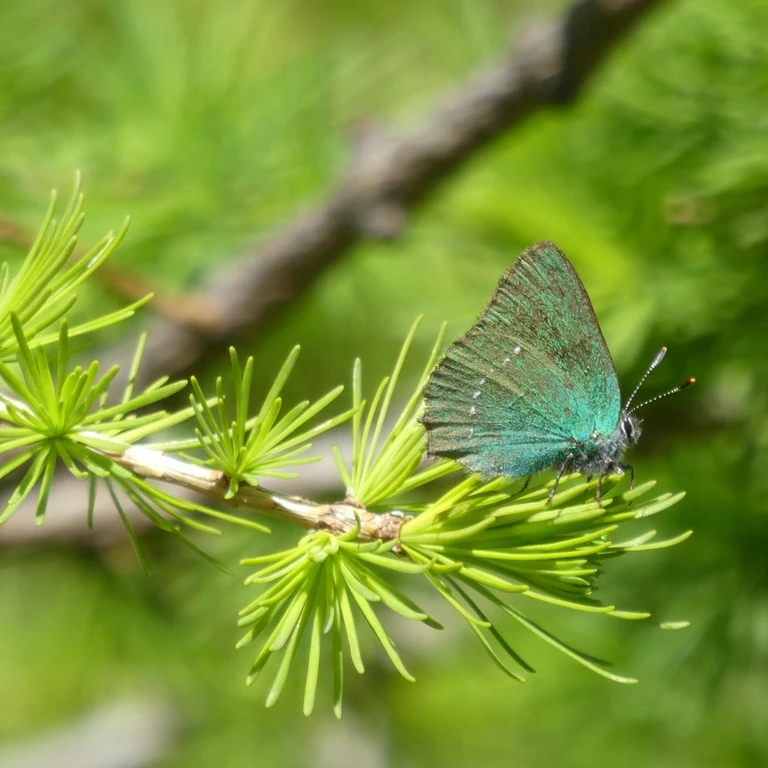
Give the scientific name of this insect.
Callophrys rubi
